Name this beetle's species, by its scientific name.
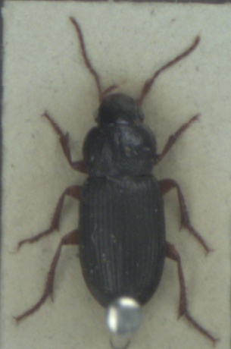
Ophonus azureus
